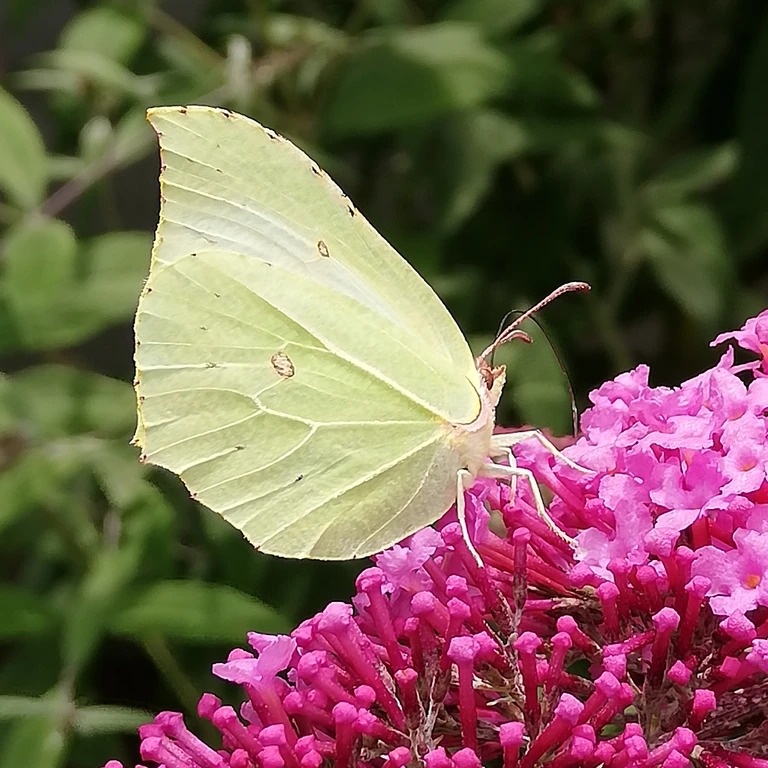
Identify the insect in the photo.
Gonepteryx rhamni
